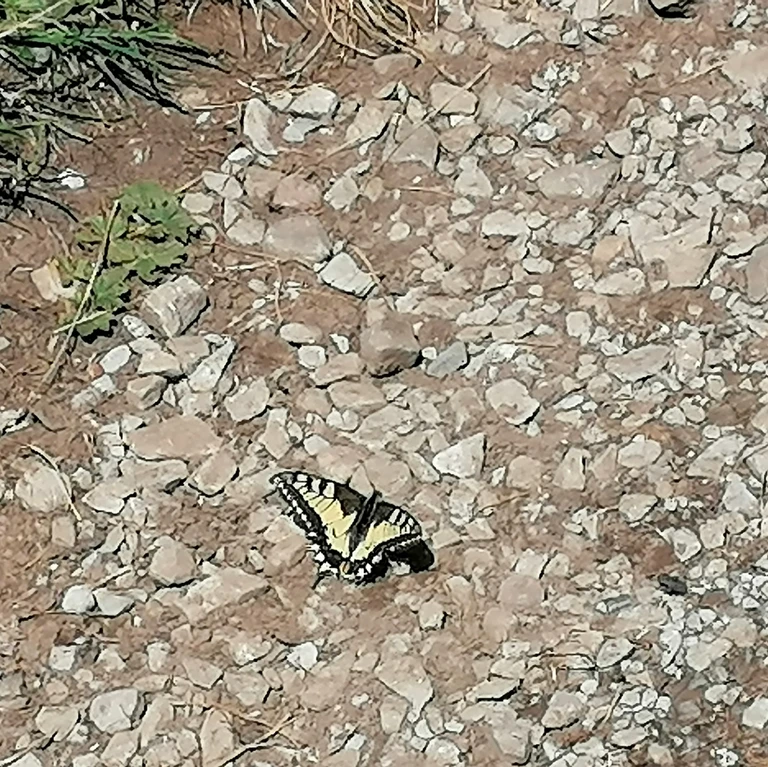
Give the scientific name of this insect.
Papilio machaon
